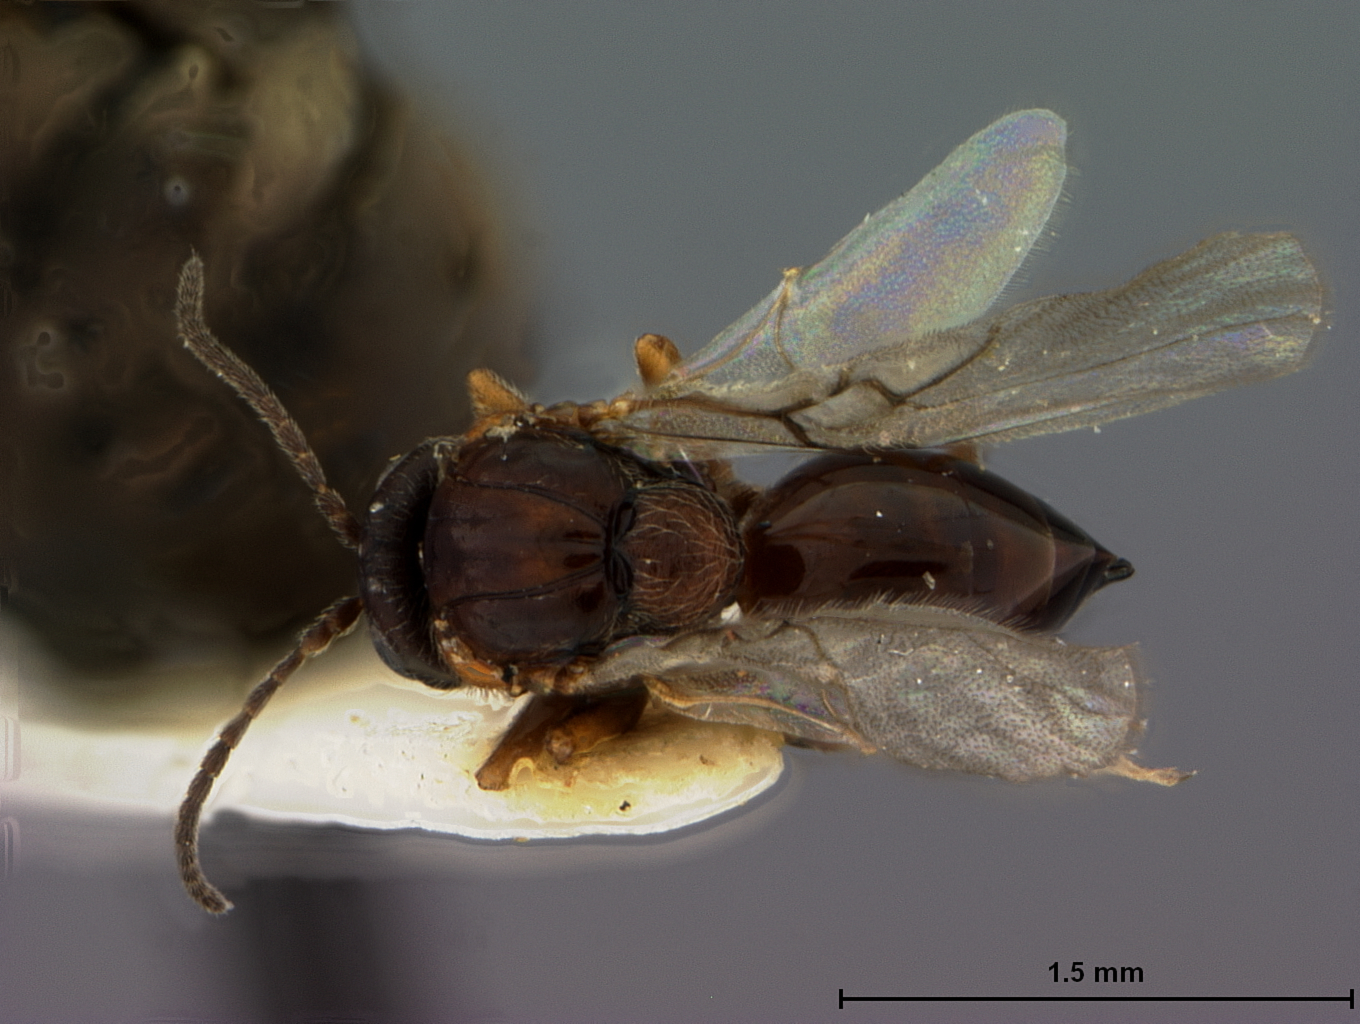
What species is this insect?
Callirhytis subcostata
